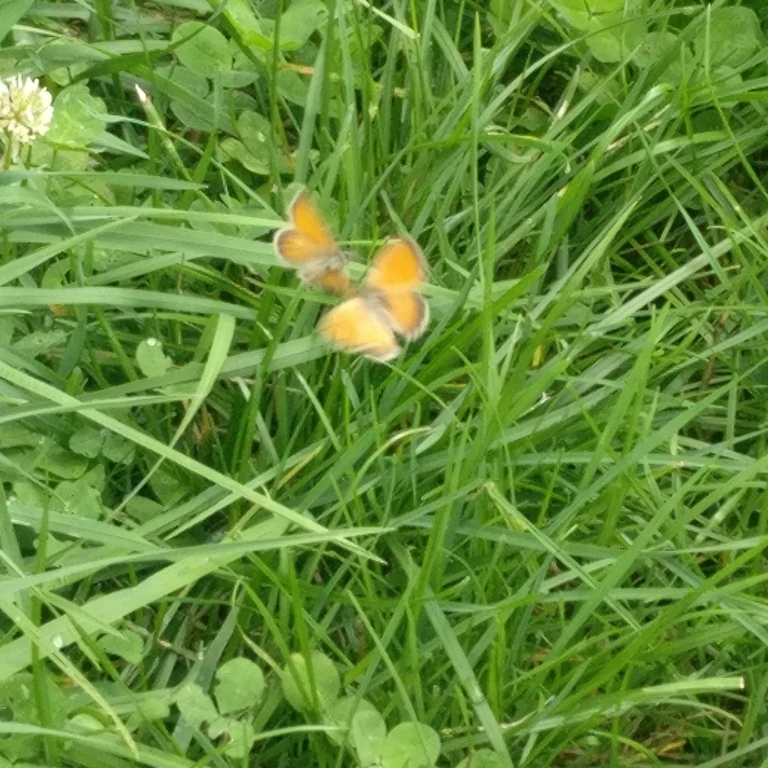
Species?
Coenonympha pamphilus
